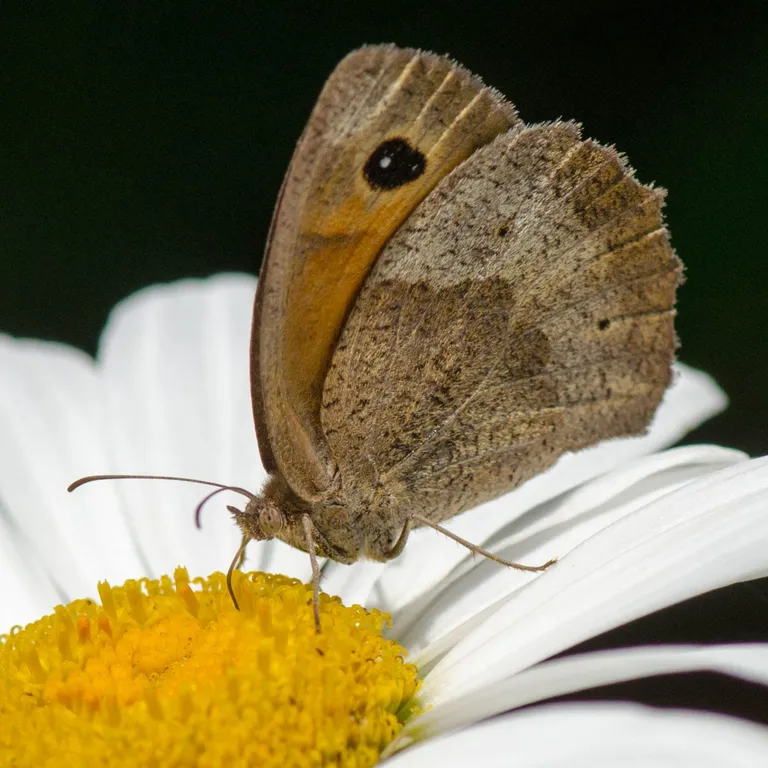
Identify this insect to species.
Maniola jurtina
